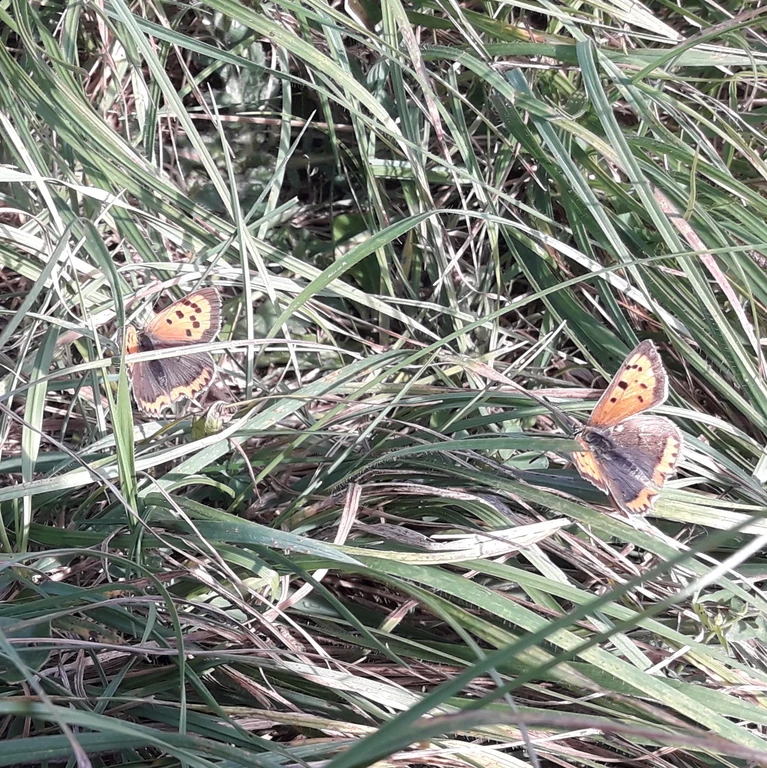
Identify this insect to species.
Lycaena phlaeas
